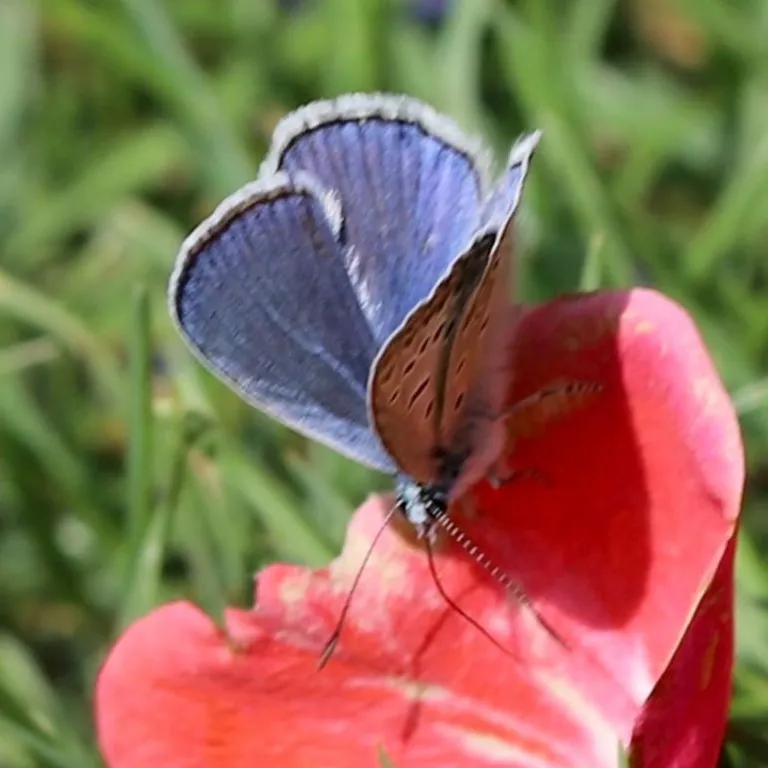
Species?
Polyommatus icarus
